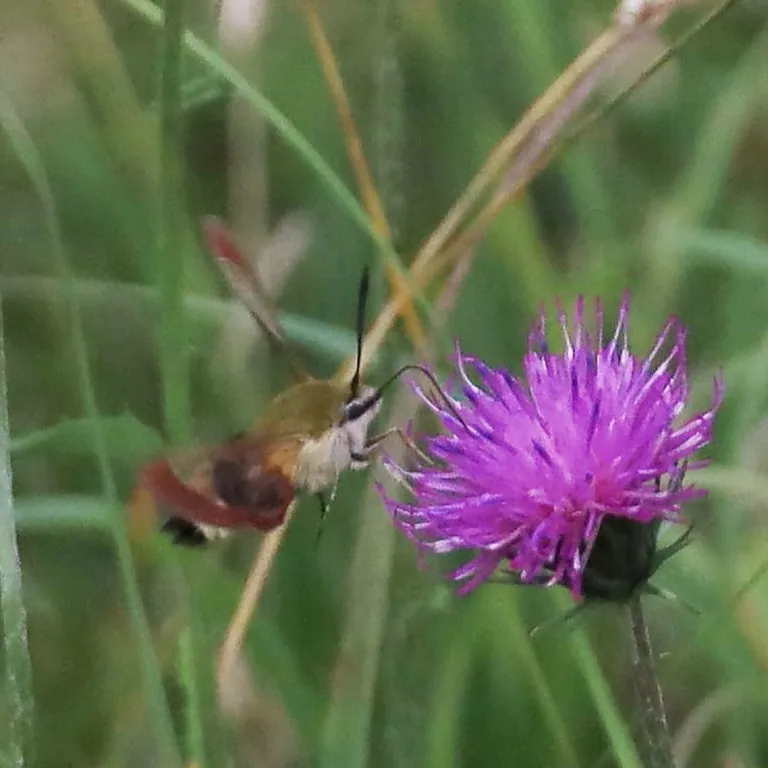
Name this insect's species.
Hemaris fuciformis
